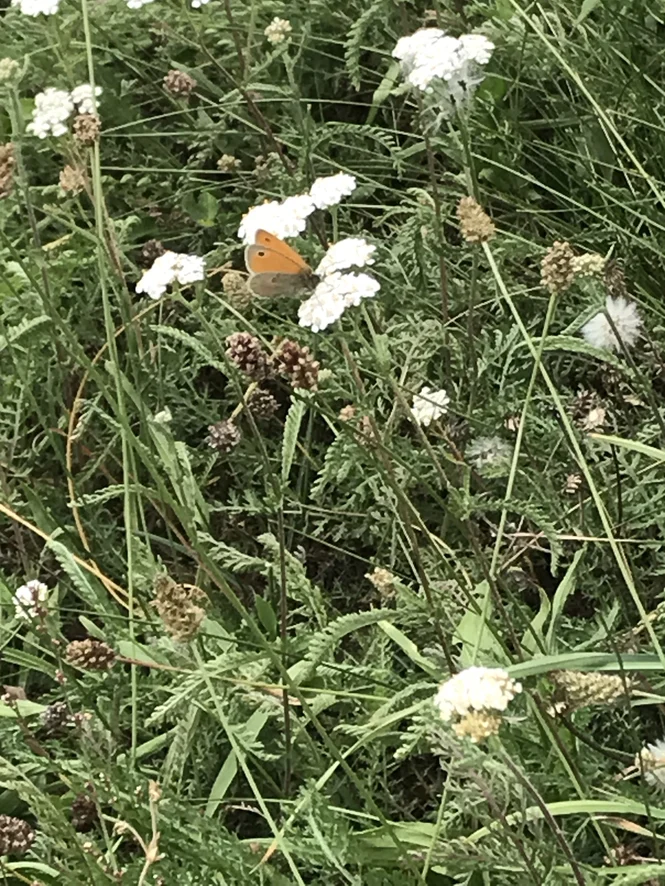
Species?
Coenonympha pamphilus
